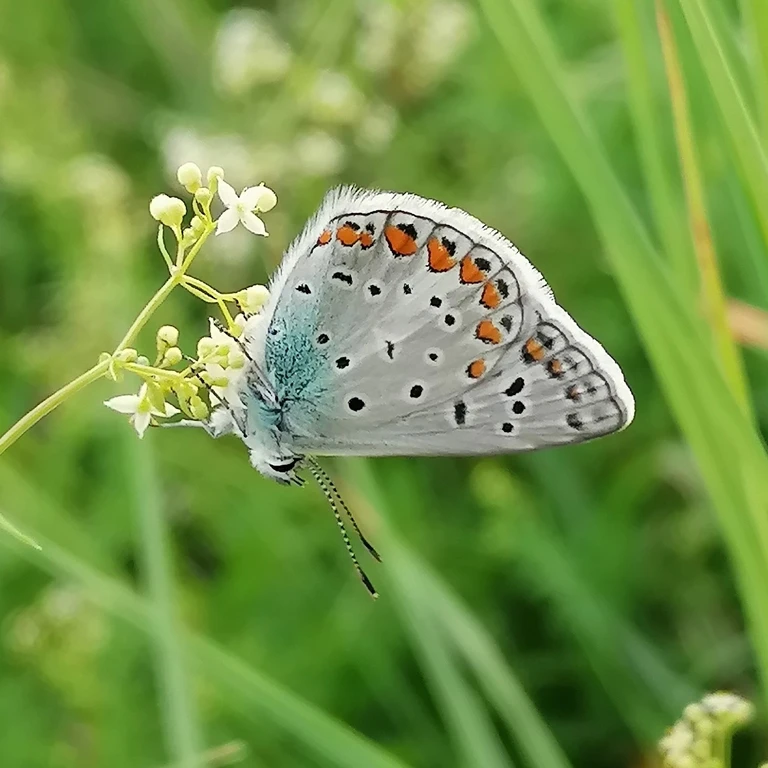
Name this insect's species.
Polyommatus icarus
